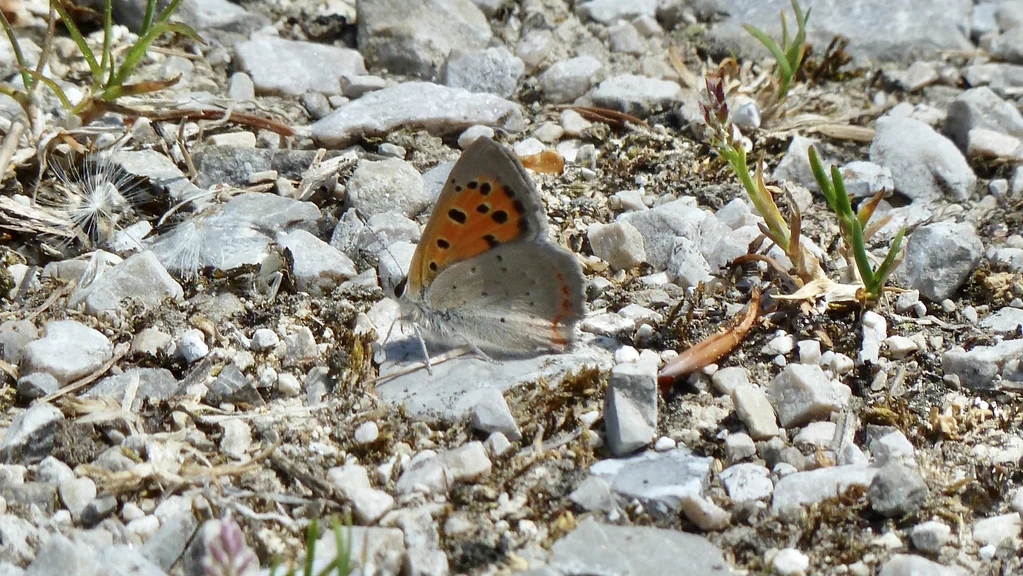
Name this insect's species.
Lycaena phlaeas
